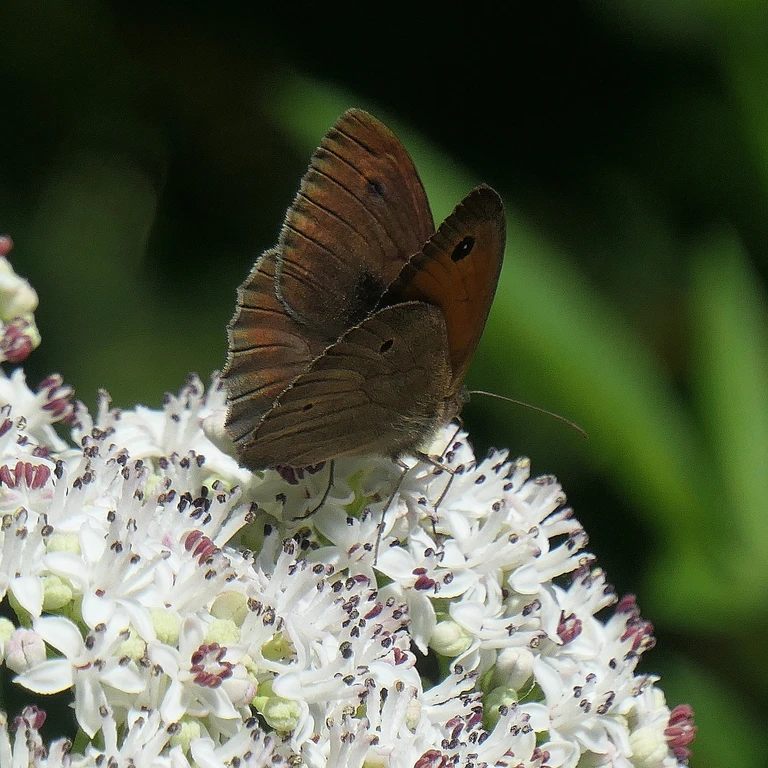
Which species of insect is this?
Maniola jurtina
